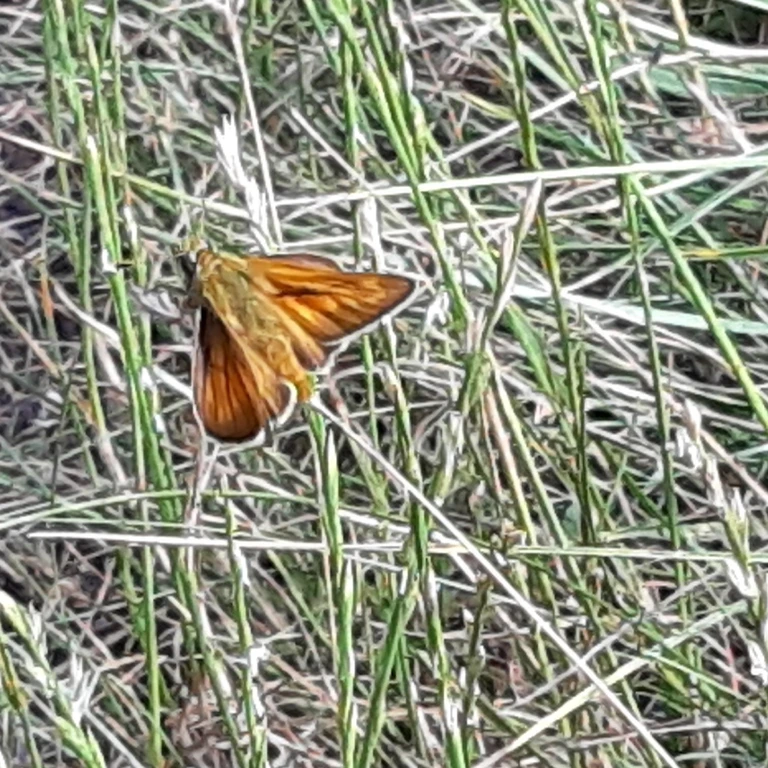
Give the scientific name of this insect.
Ochlodes sylvanus (also Ochlodes venata)
